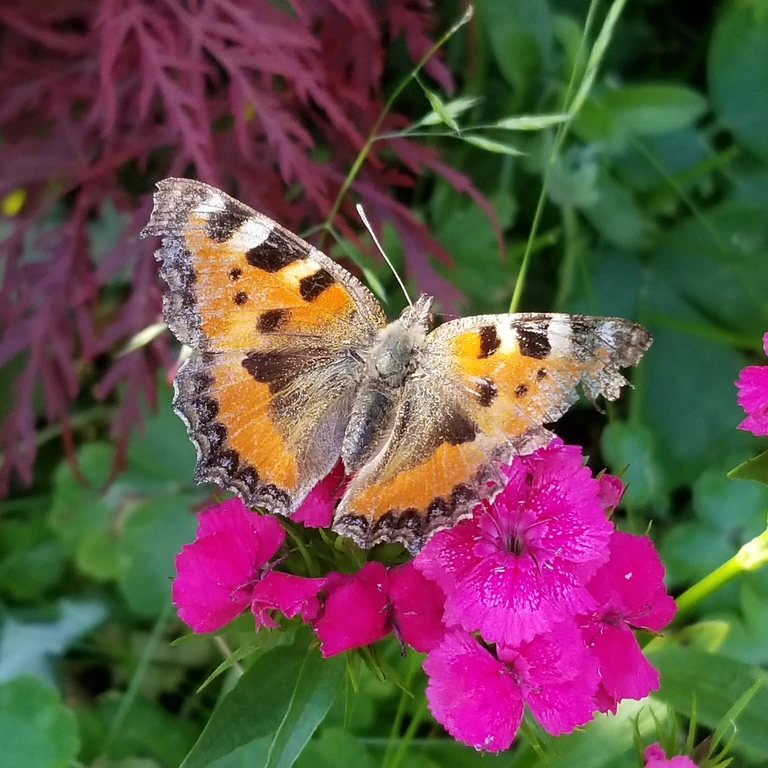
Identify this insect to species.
Aglais urticae
